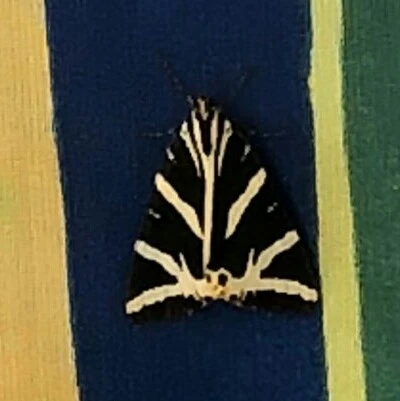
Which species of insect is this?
Euplagia quadripunctaria
